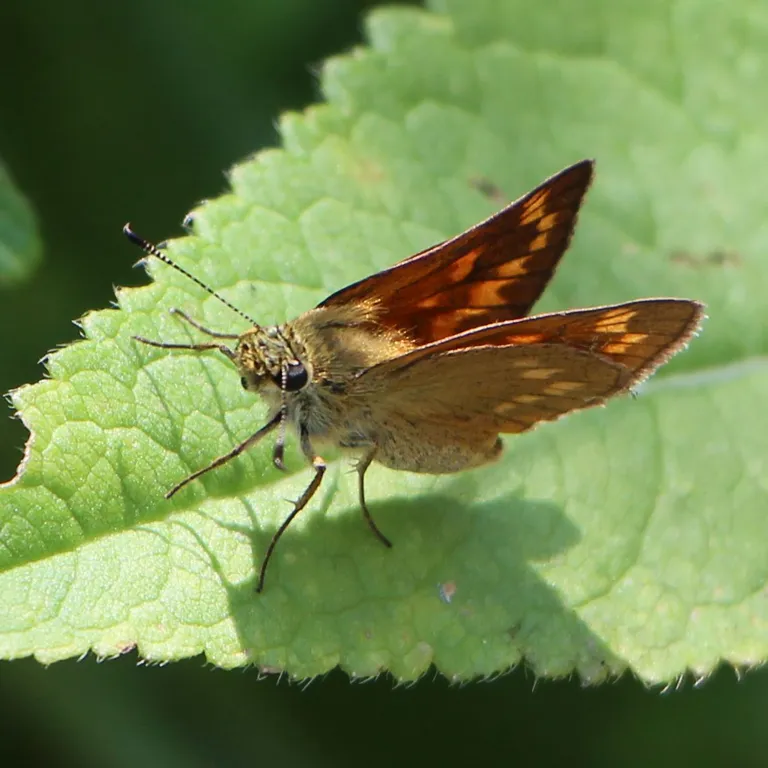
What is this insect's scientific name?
Ochlodes sylvanus (also Ochlodes venata)
